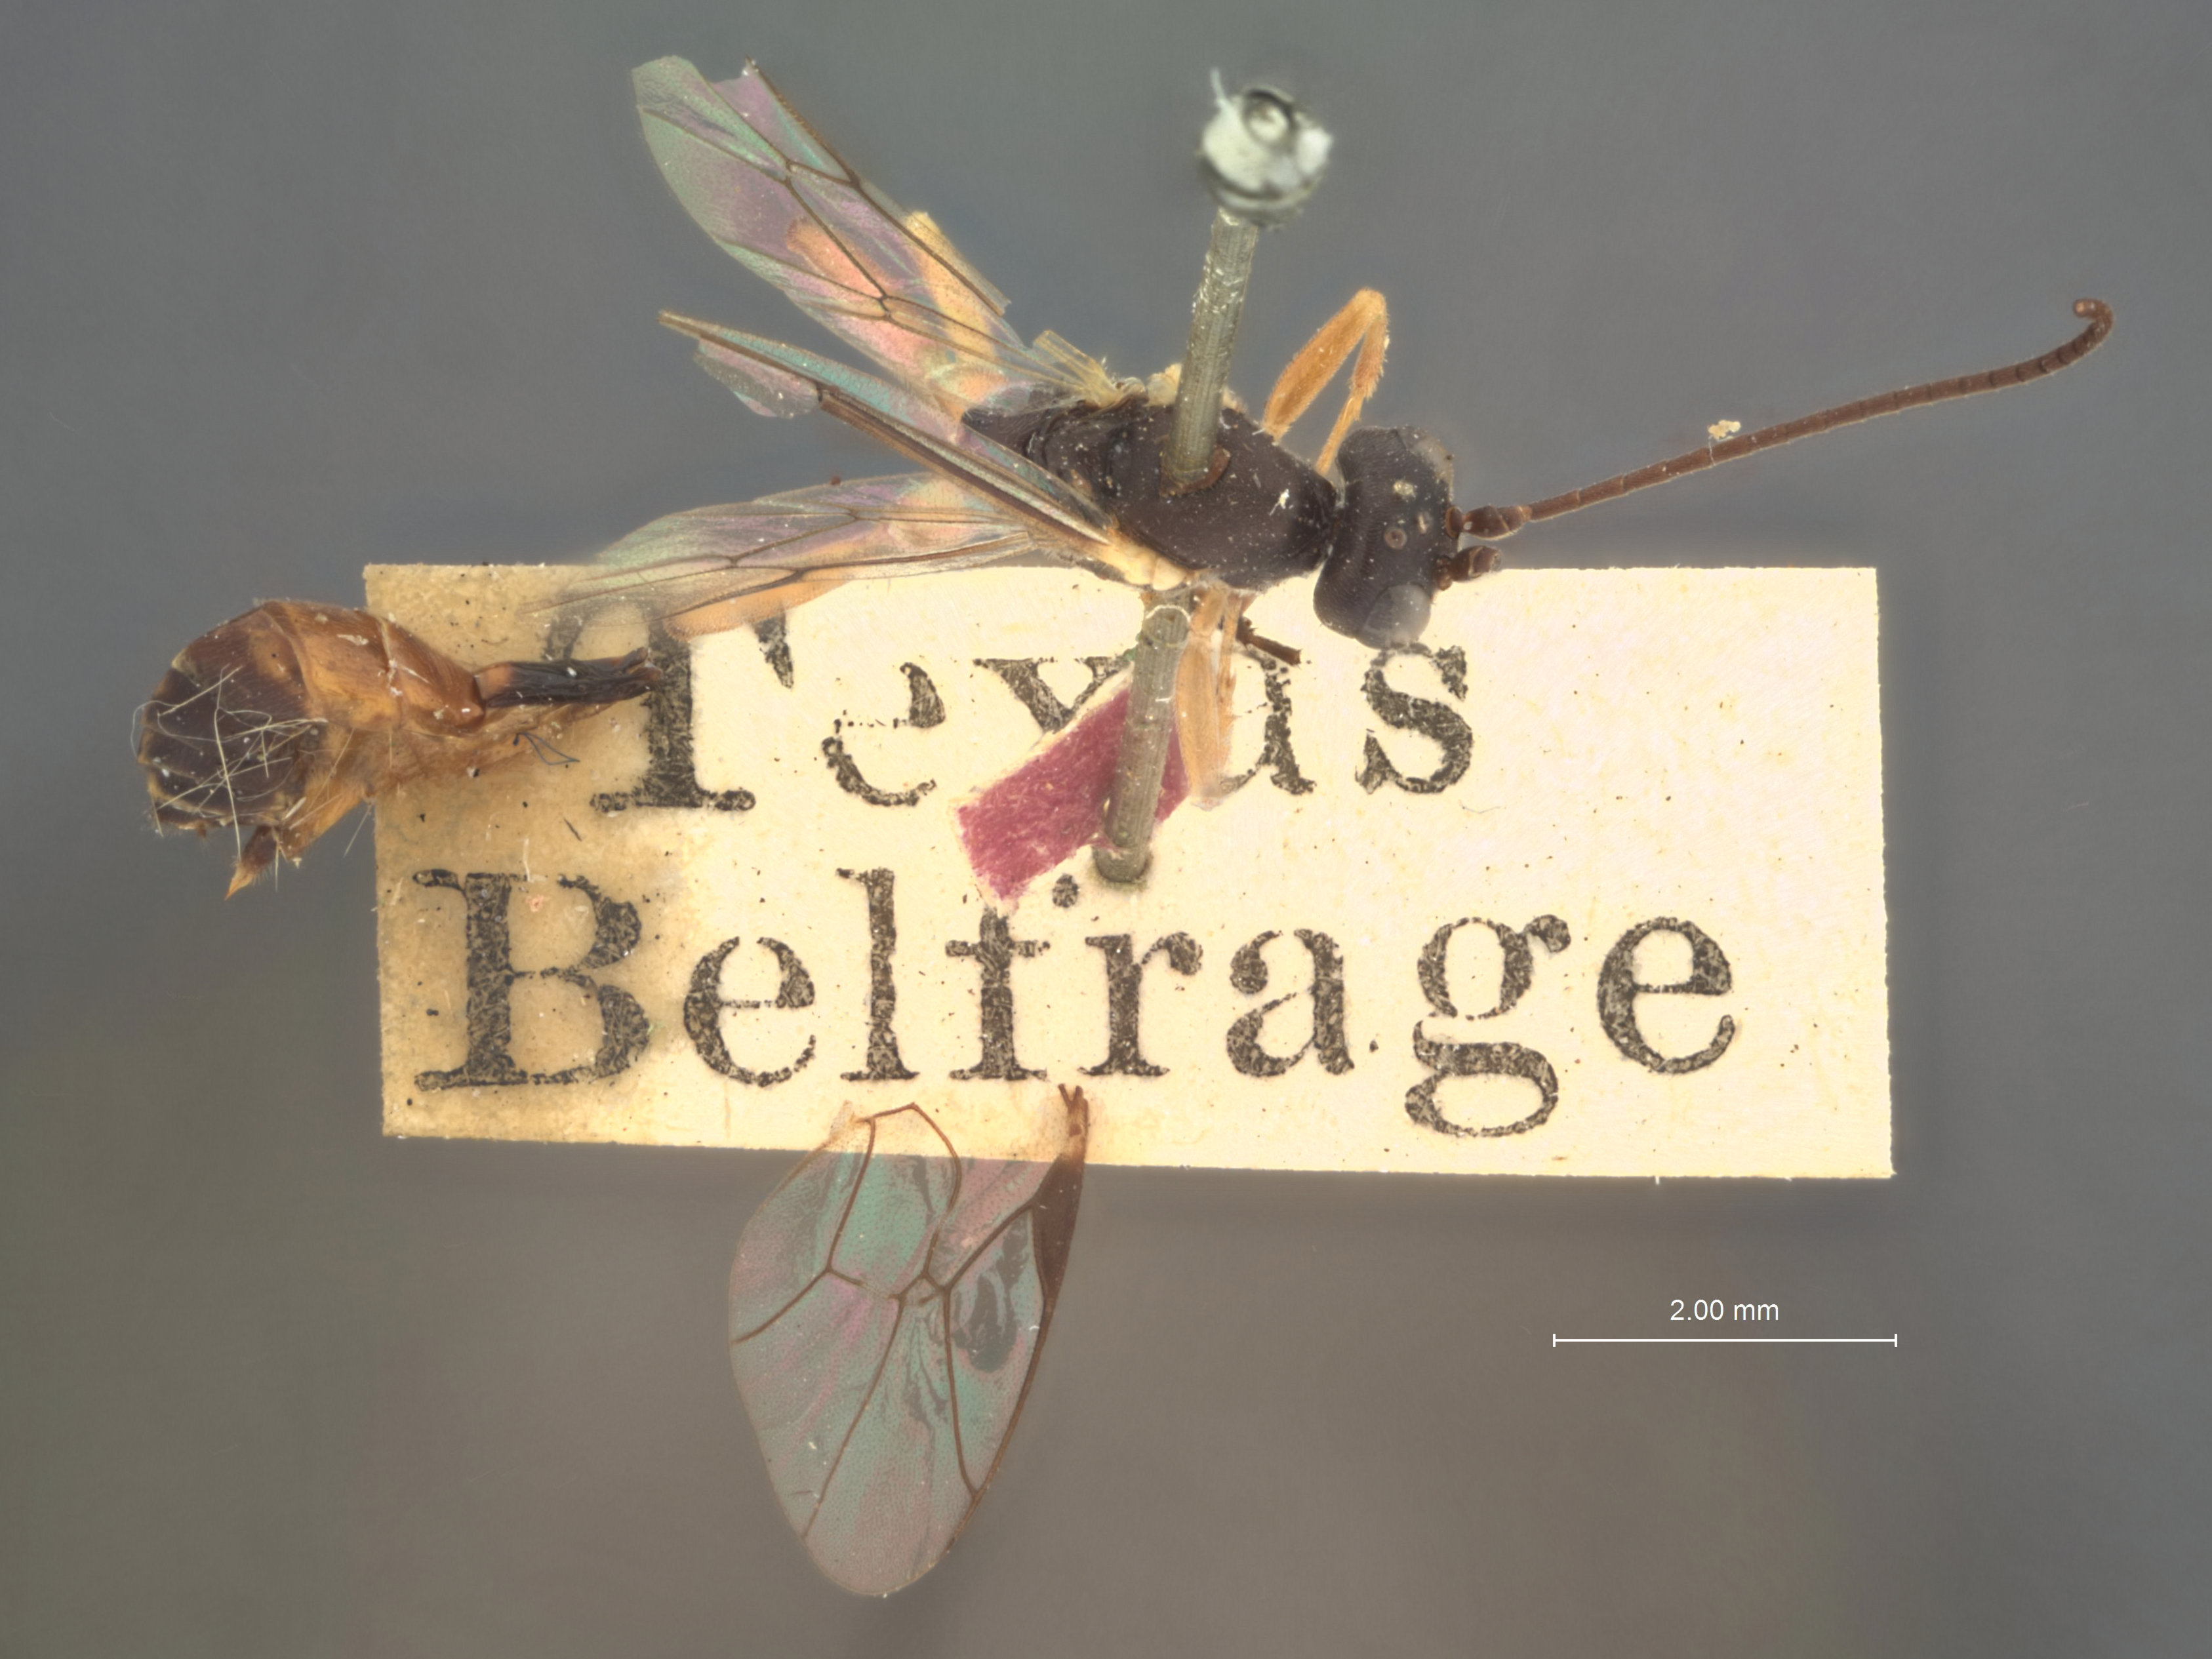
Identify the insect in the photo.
Ctenopelma indotata
